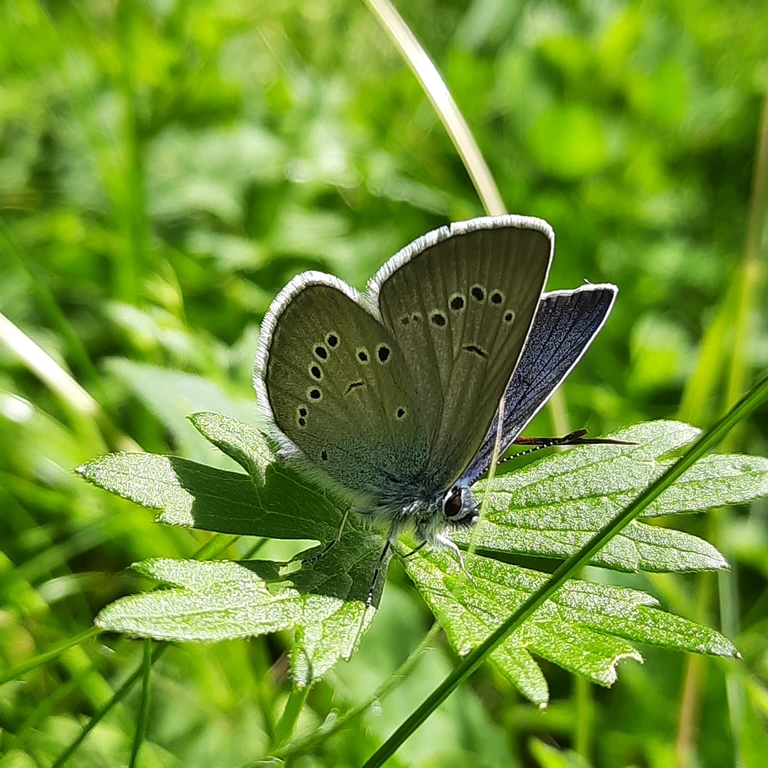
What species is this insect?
Cyaniris semiargus
